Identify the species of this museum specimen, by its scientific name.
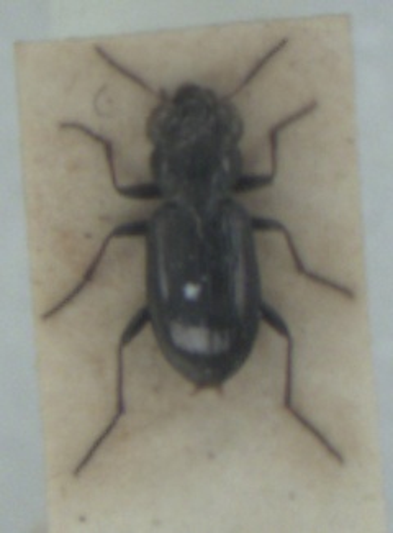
Notiophilus palustris
